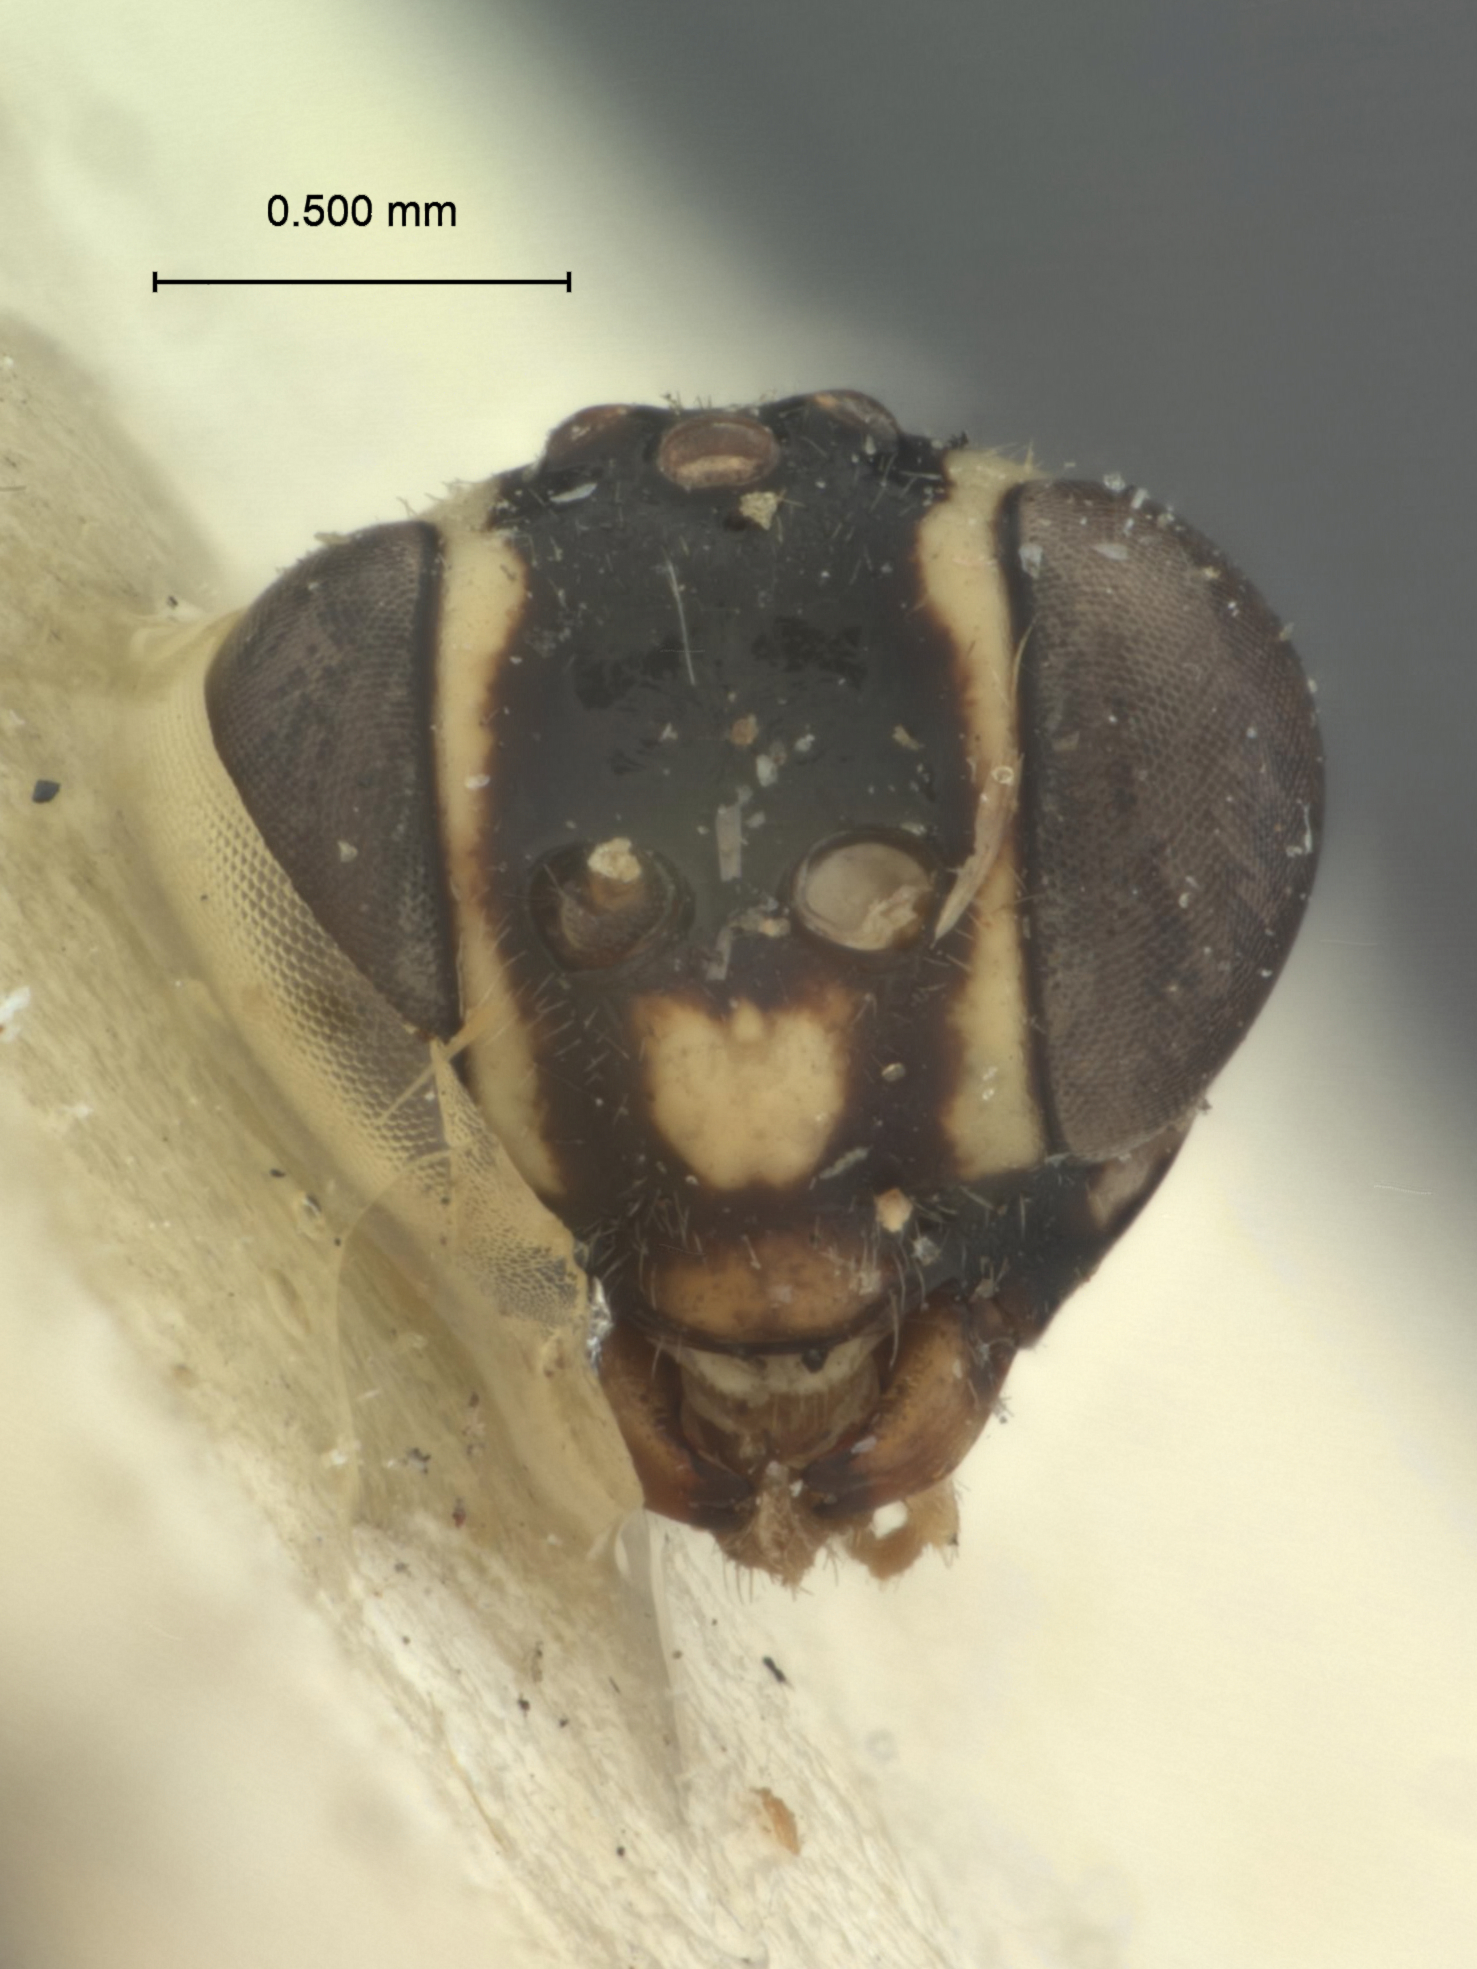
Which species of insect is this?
Nematopodius orbitalis
